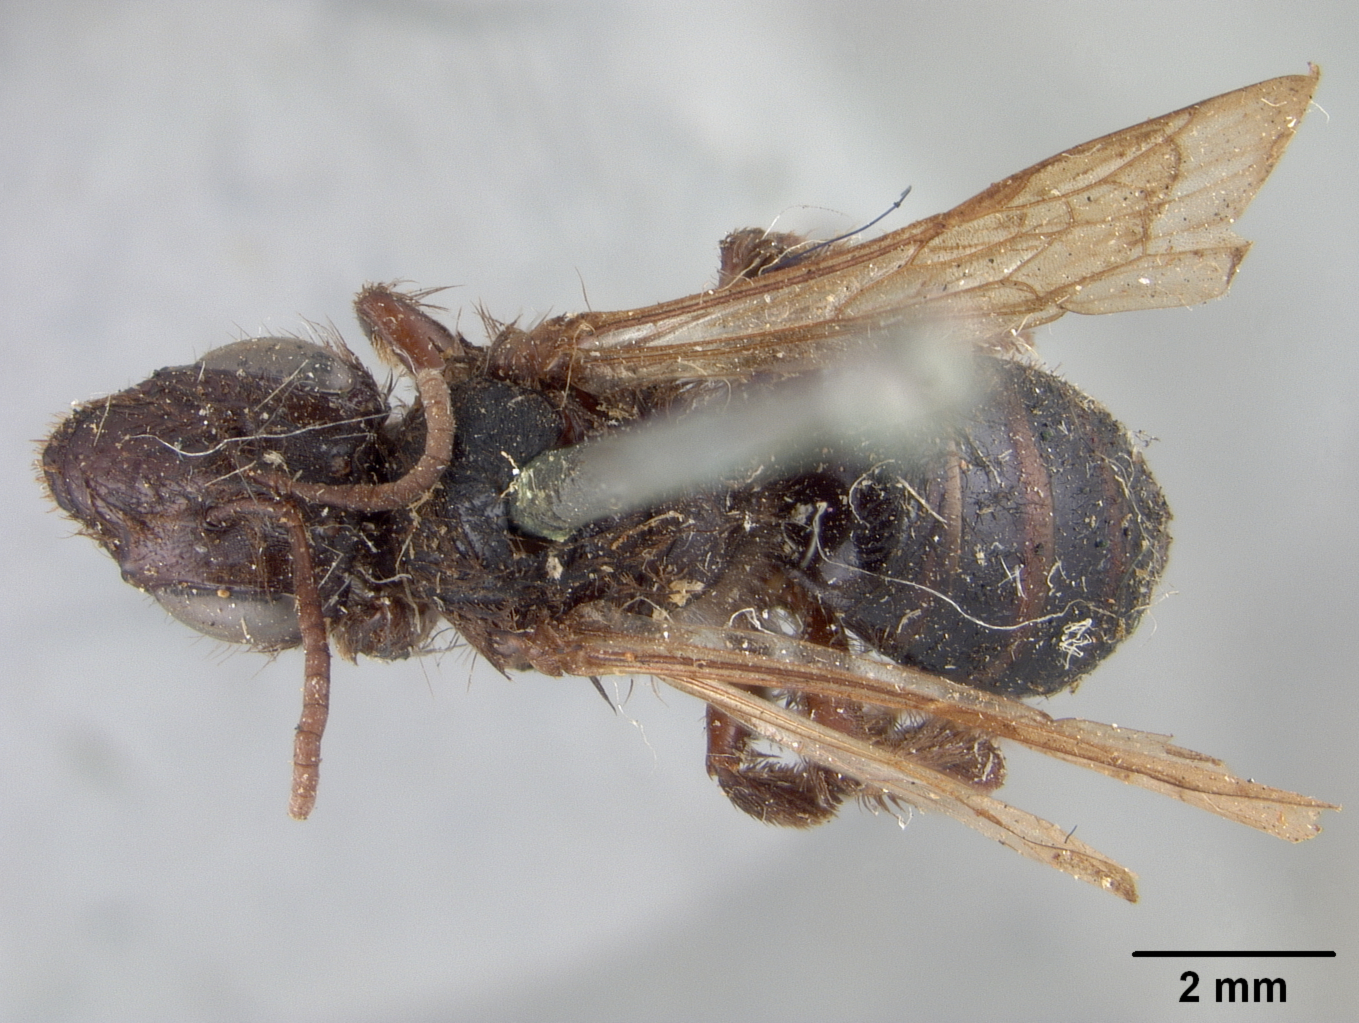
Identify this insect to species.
Andrena porterae
